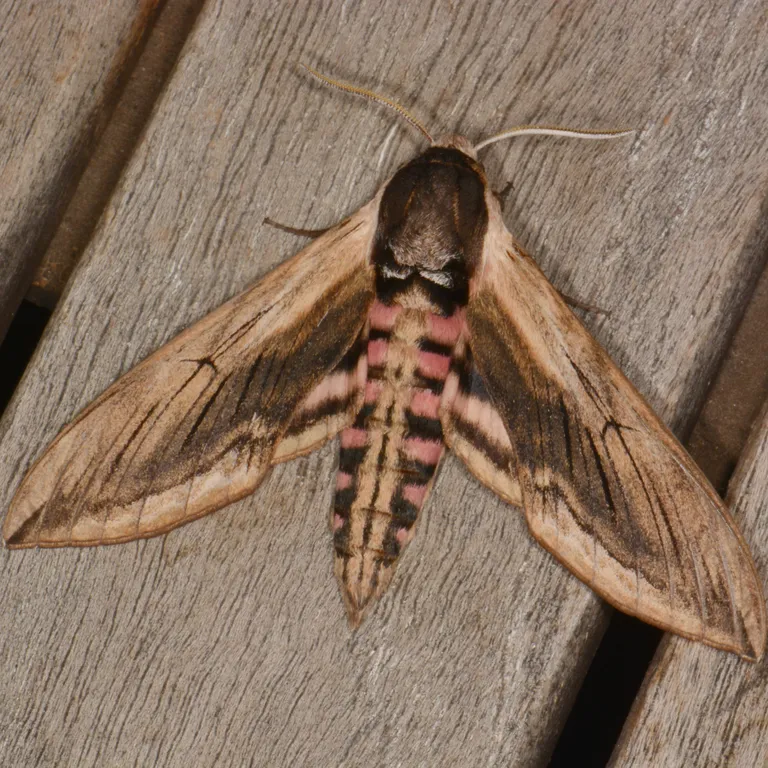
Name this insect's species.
Sphinx ligustri
